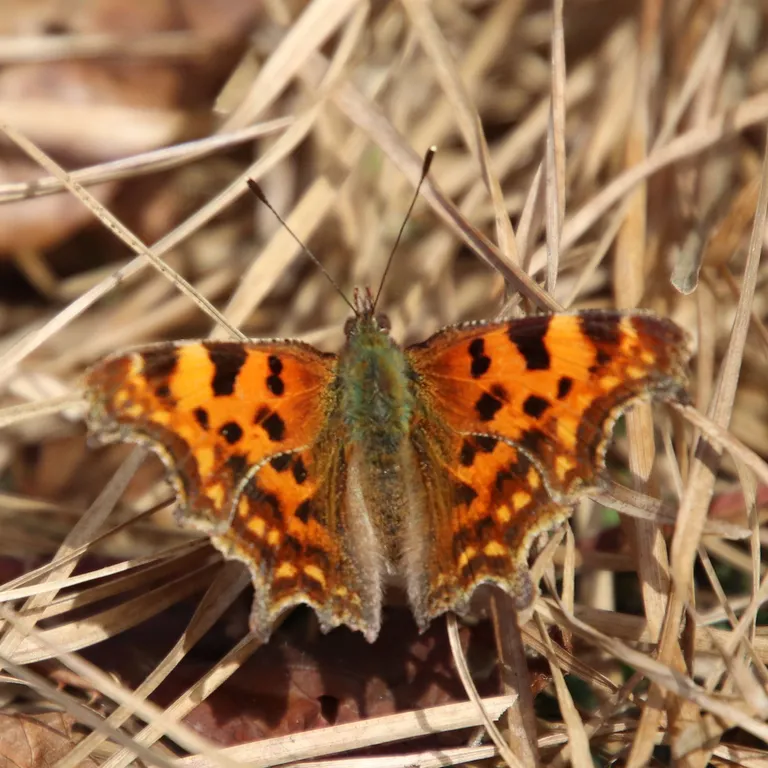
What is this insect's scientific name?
Polygonia c-album
